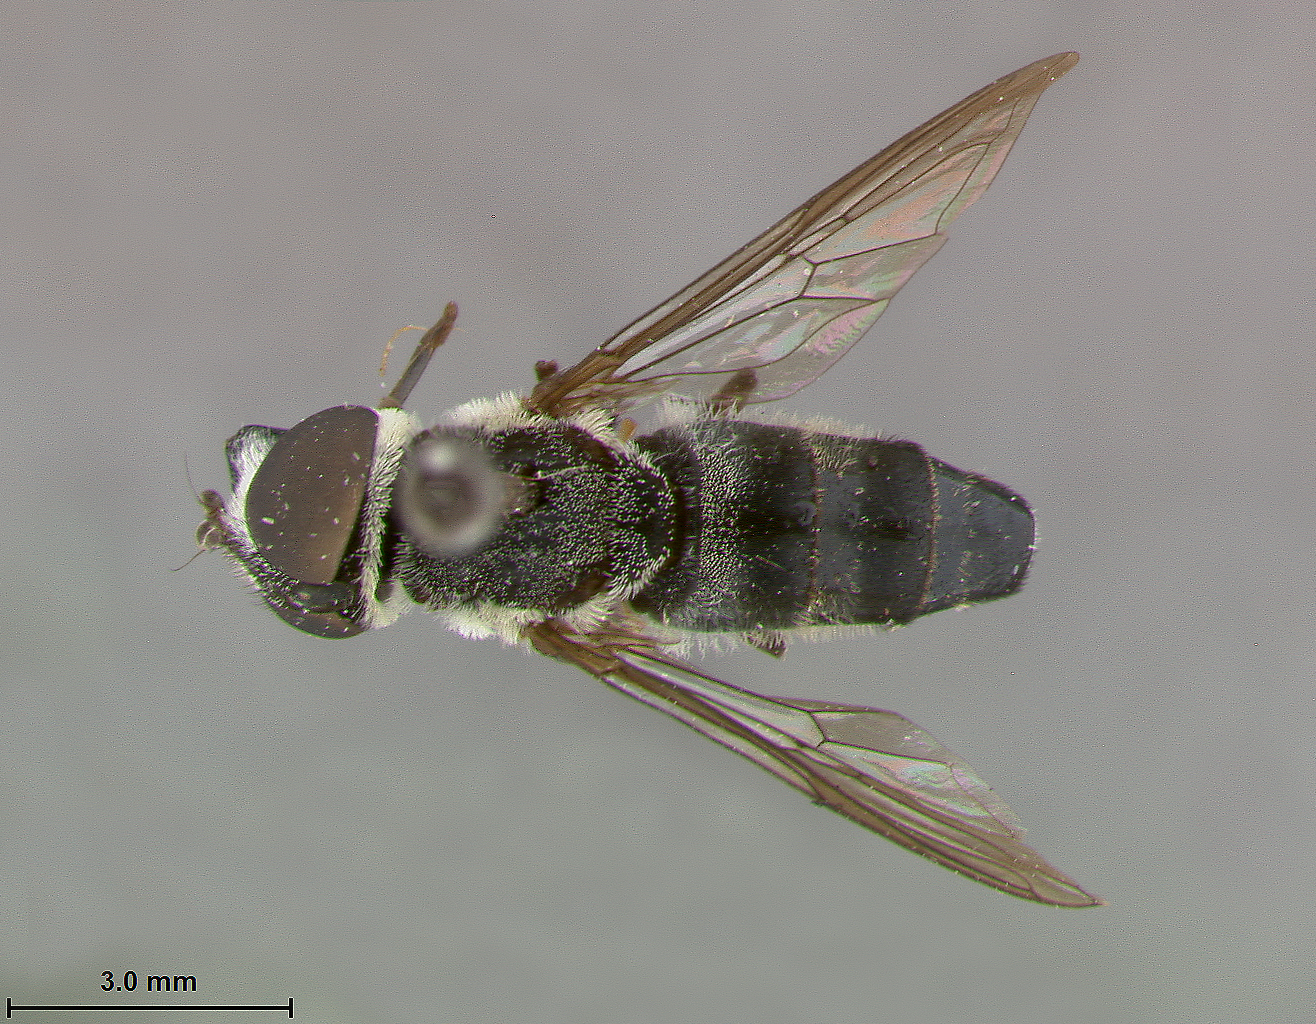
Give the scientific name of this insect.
Dissoptera yapensis
